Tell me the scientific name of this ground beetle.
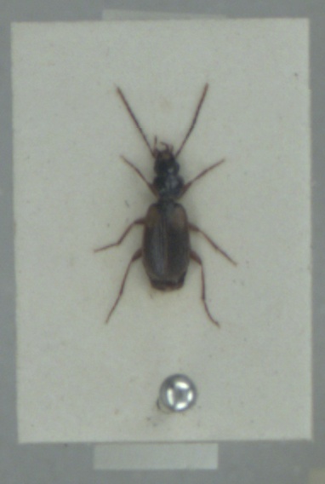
Badister sodalis
